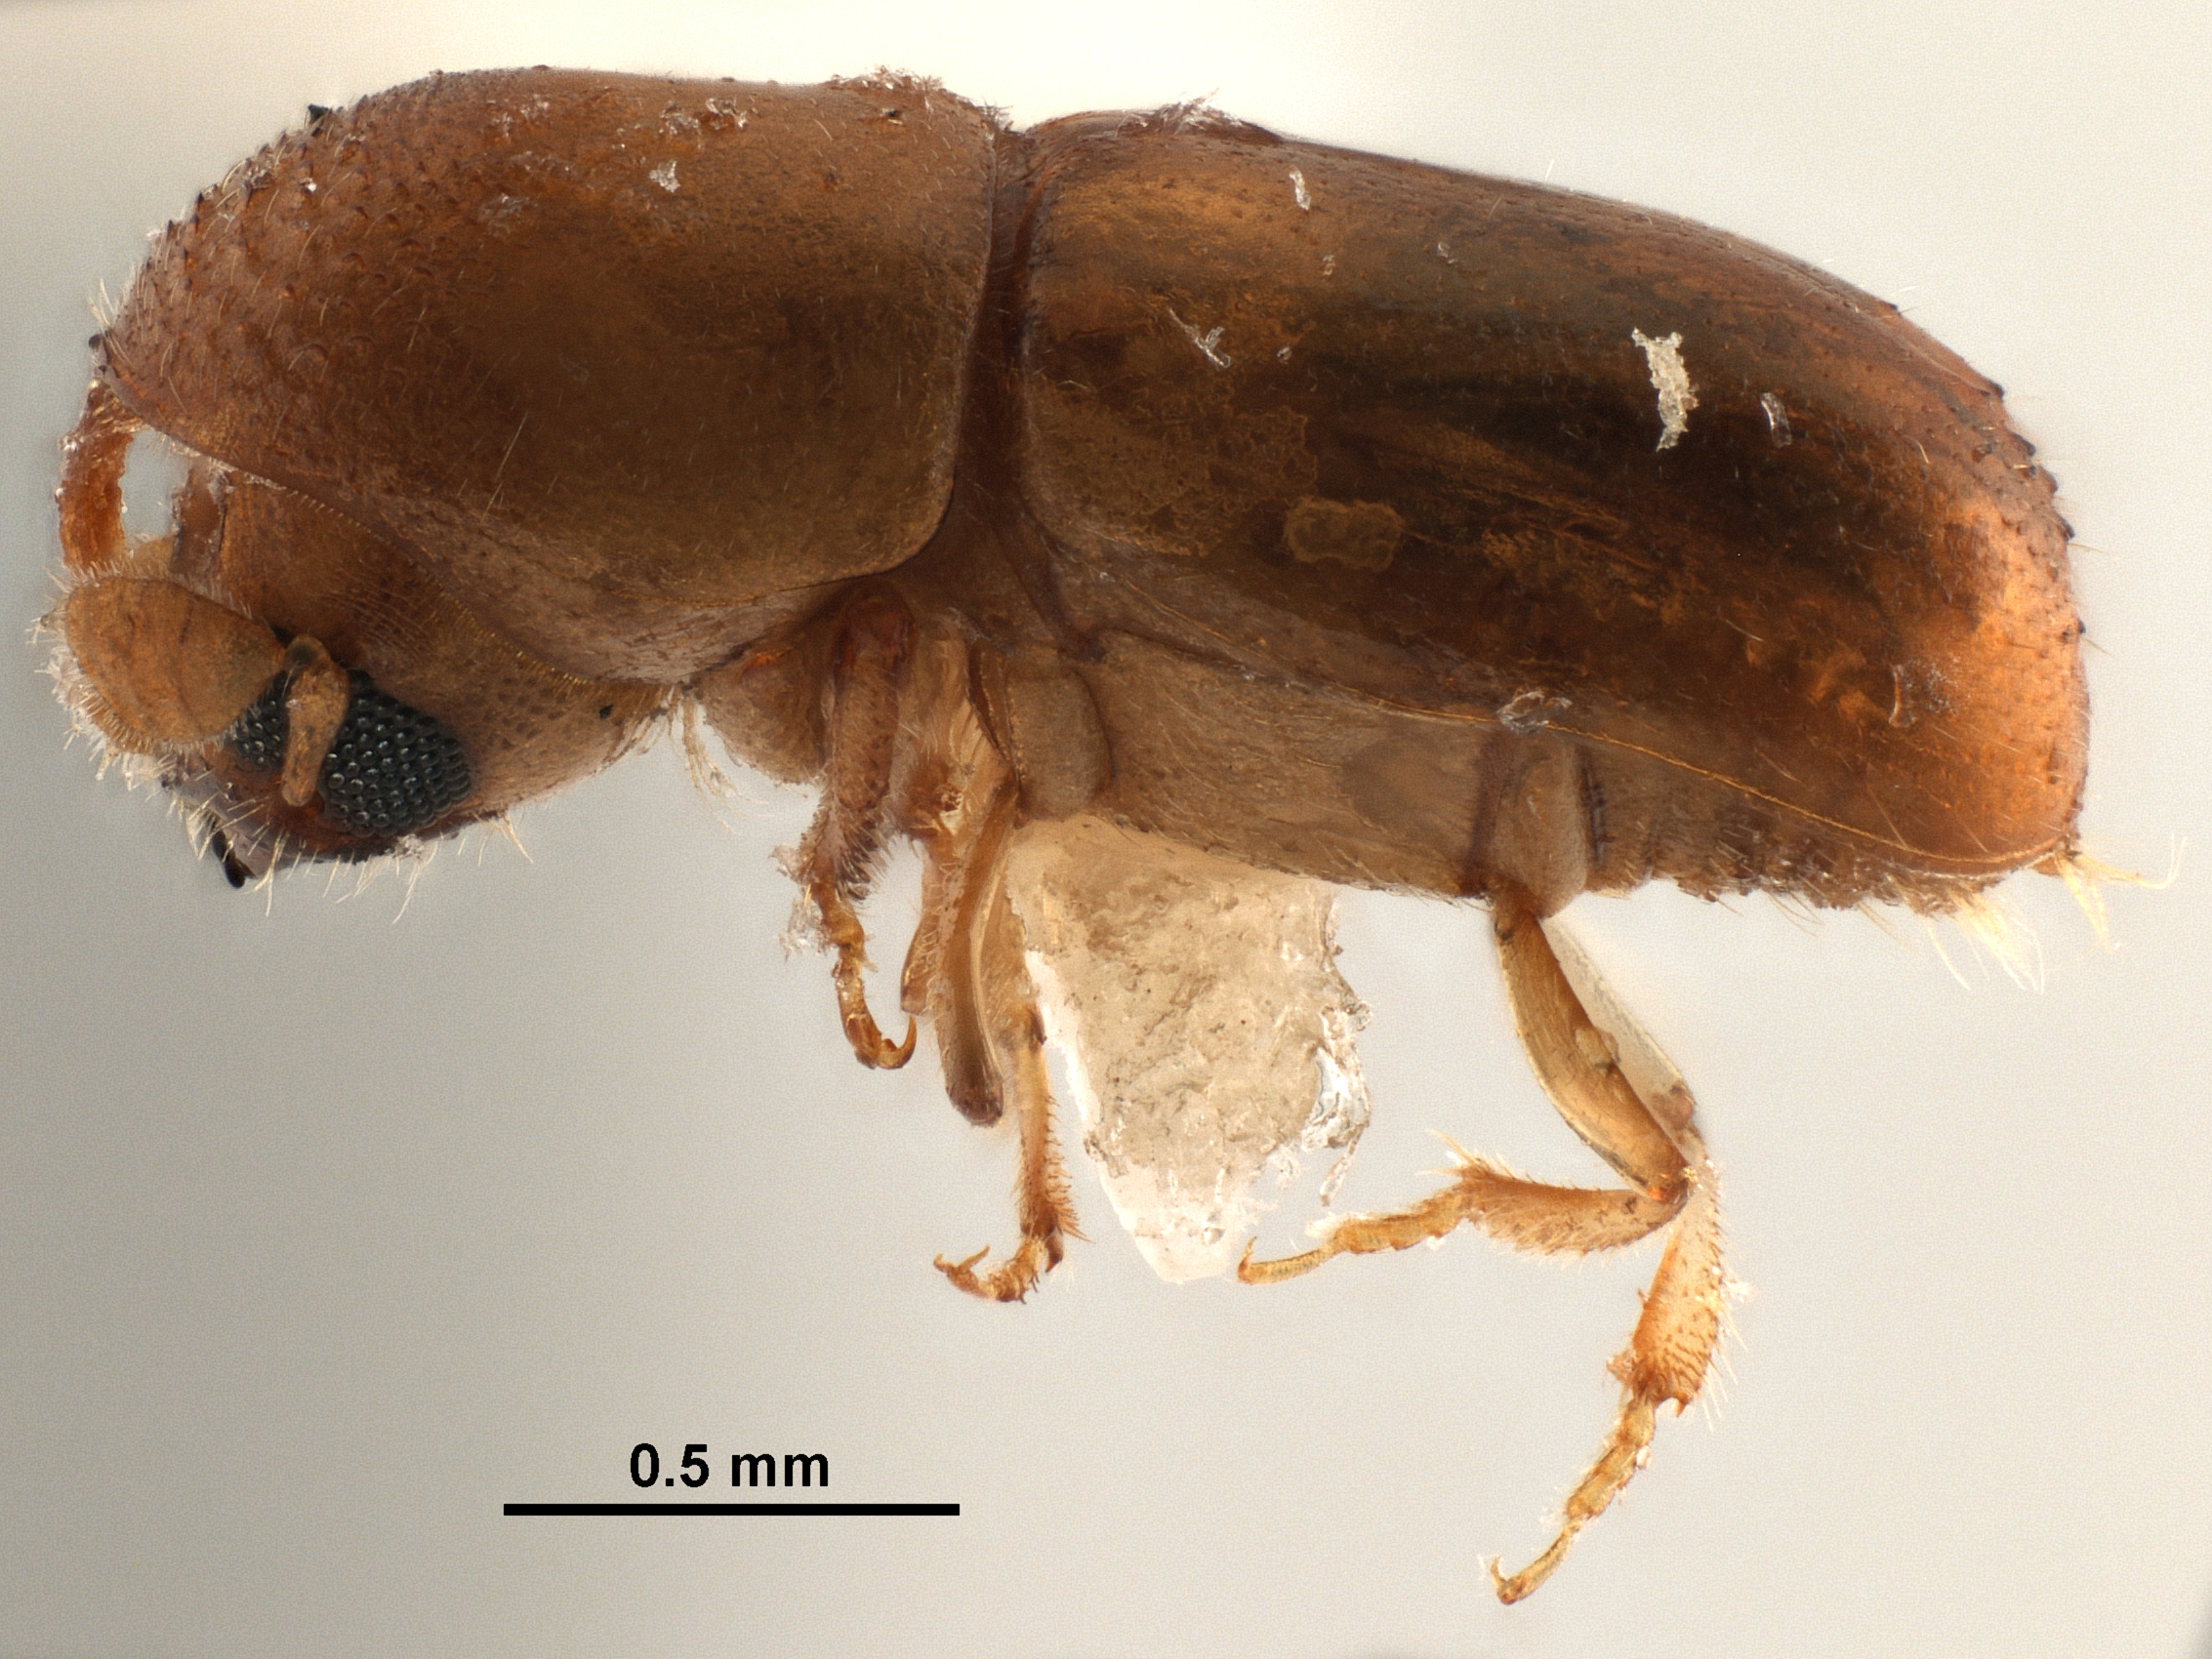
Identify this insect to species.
Corthylocurus tuberculifer
